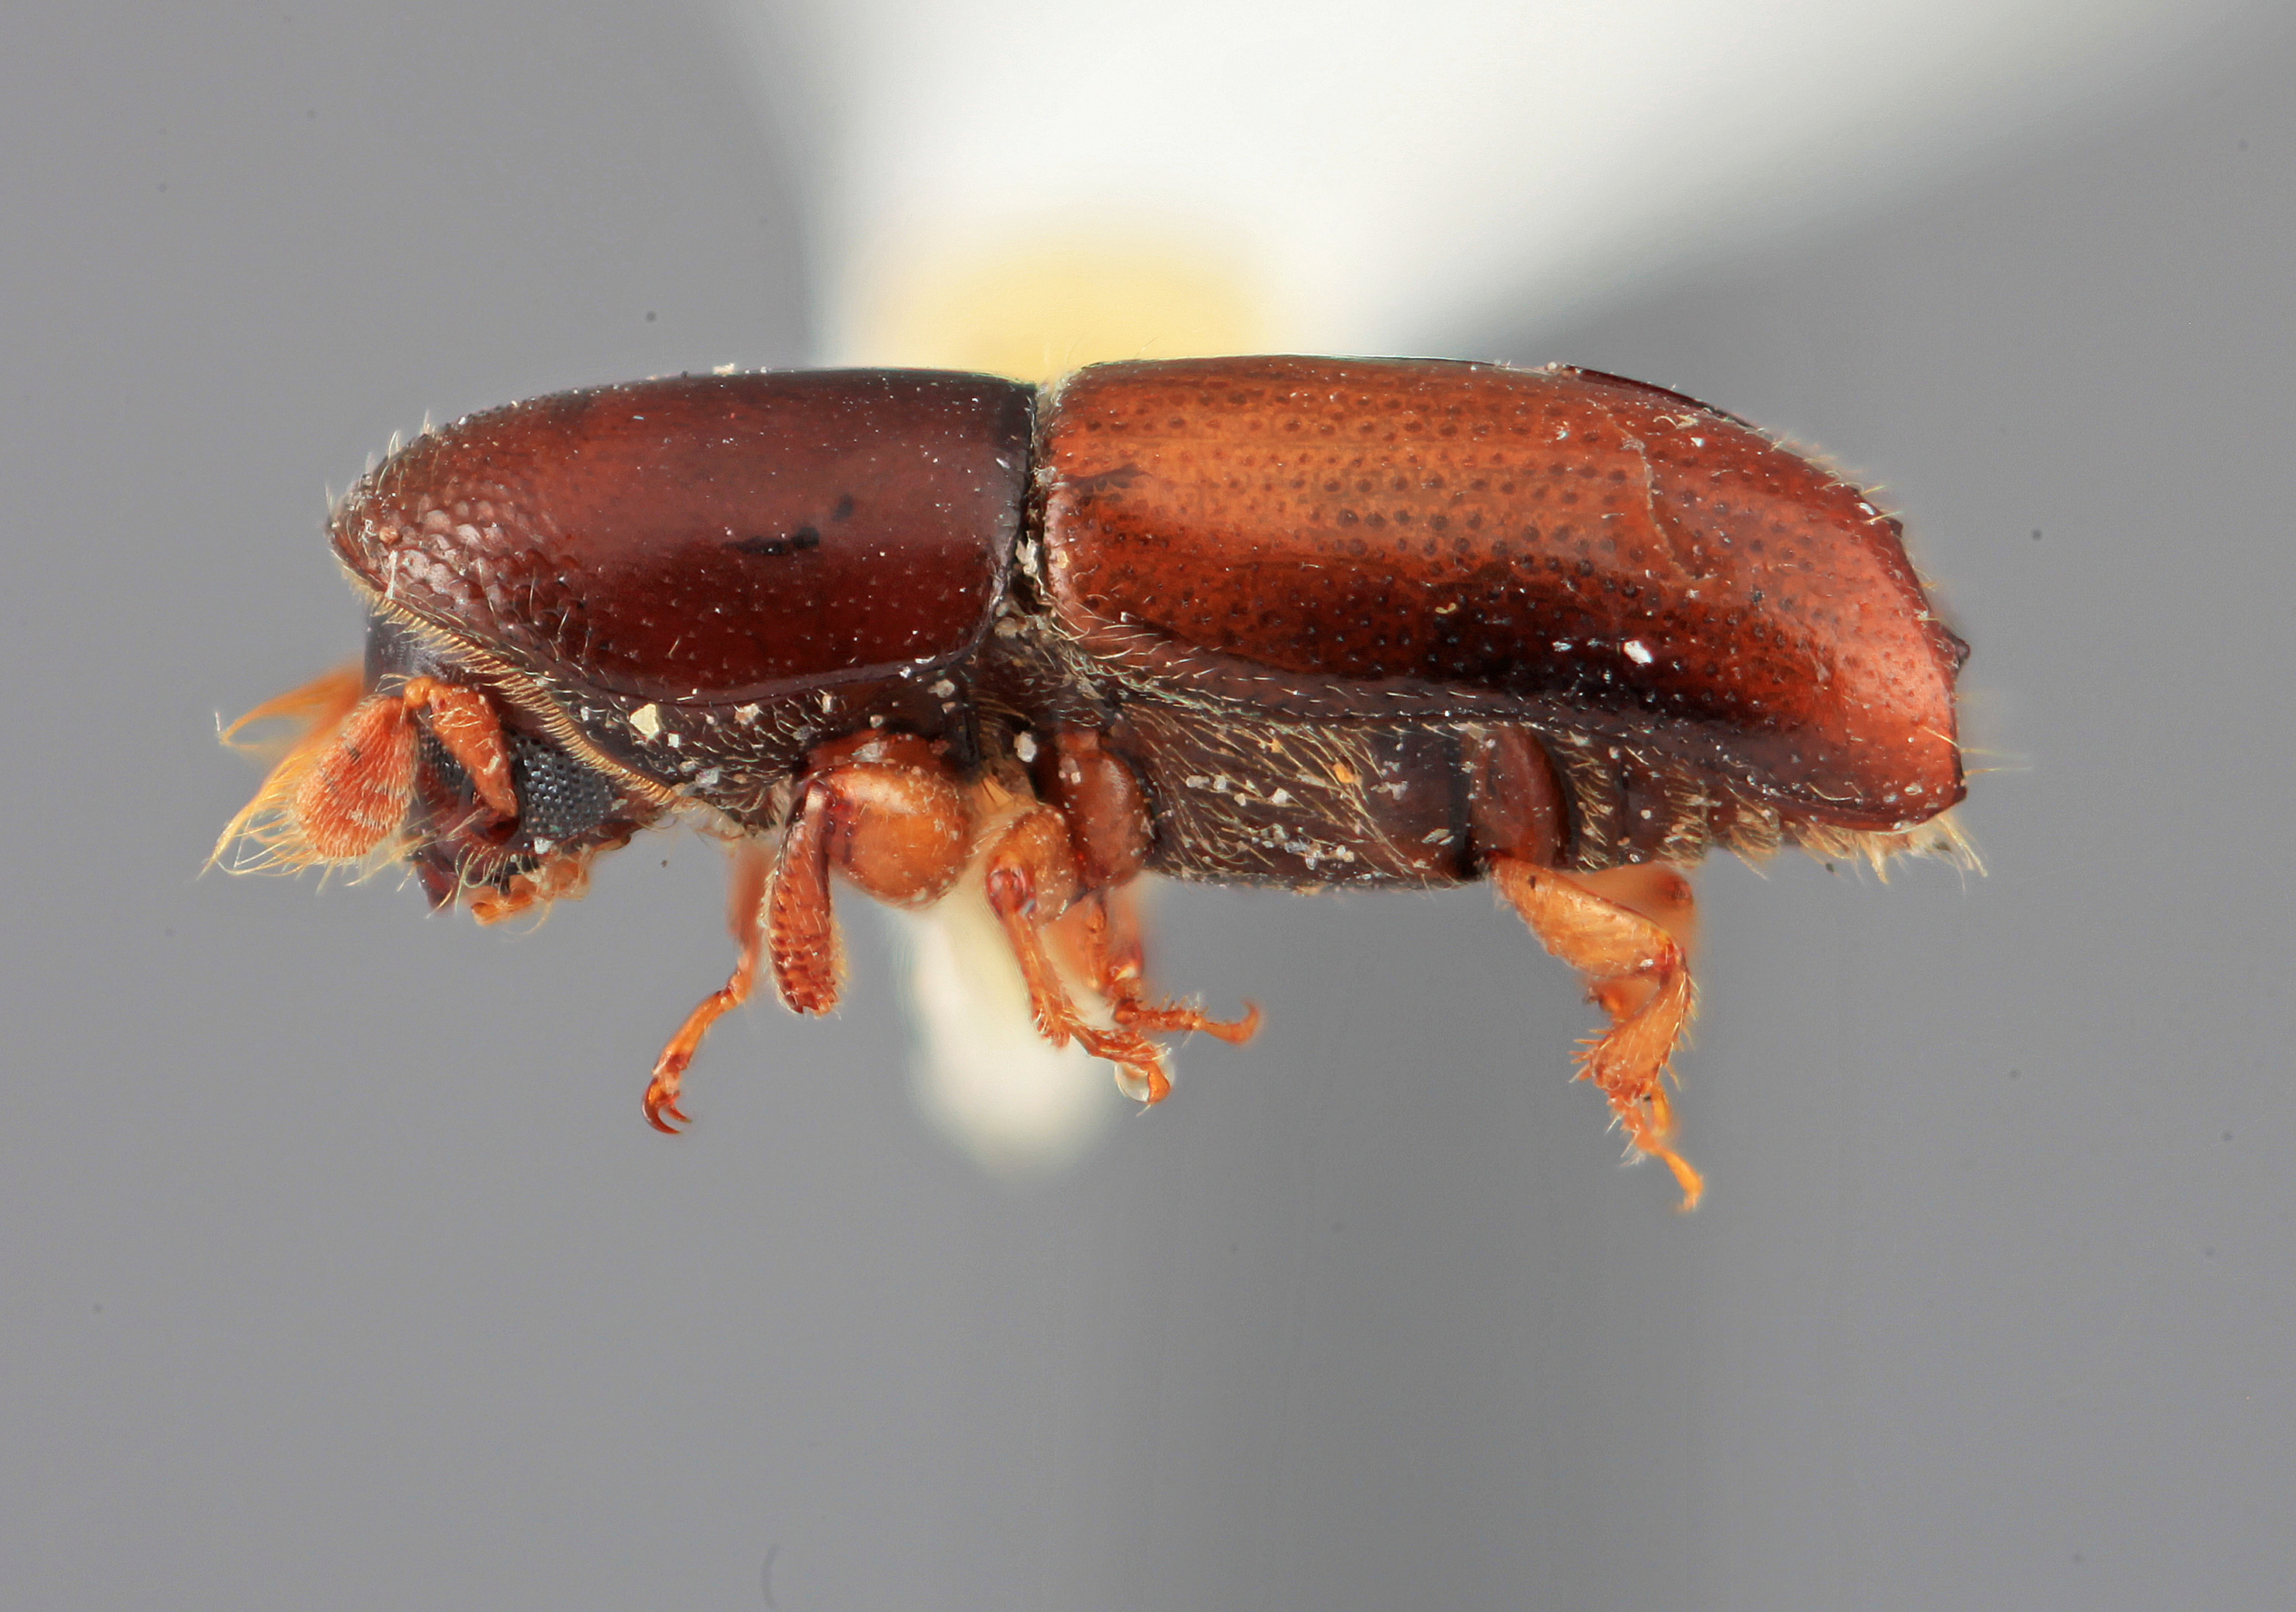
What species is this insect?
Monarthrum insignatum
